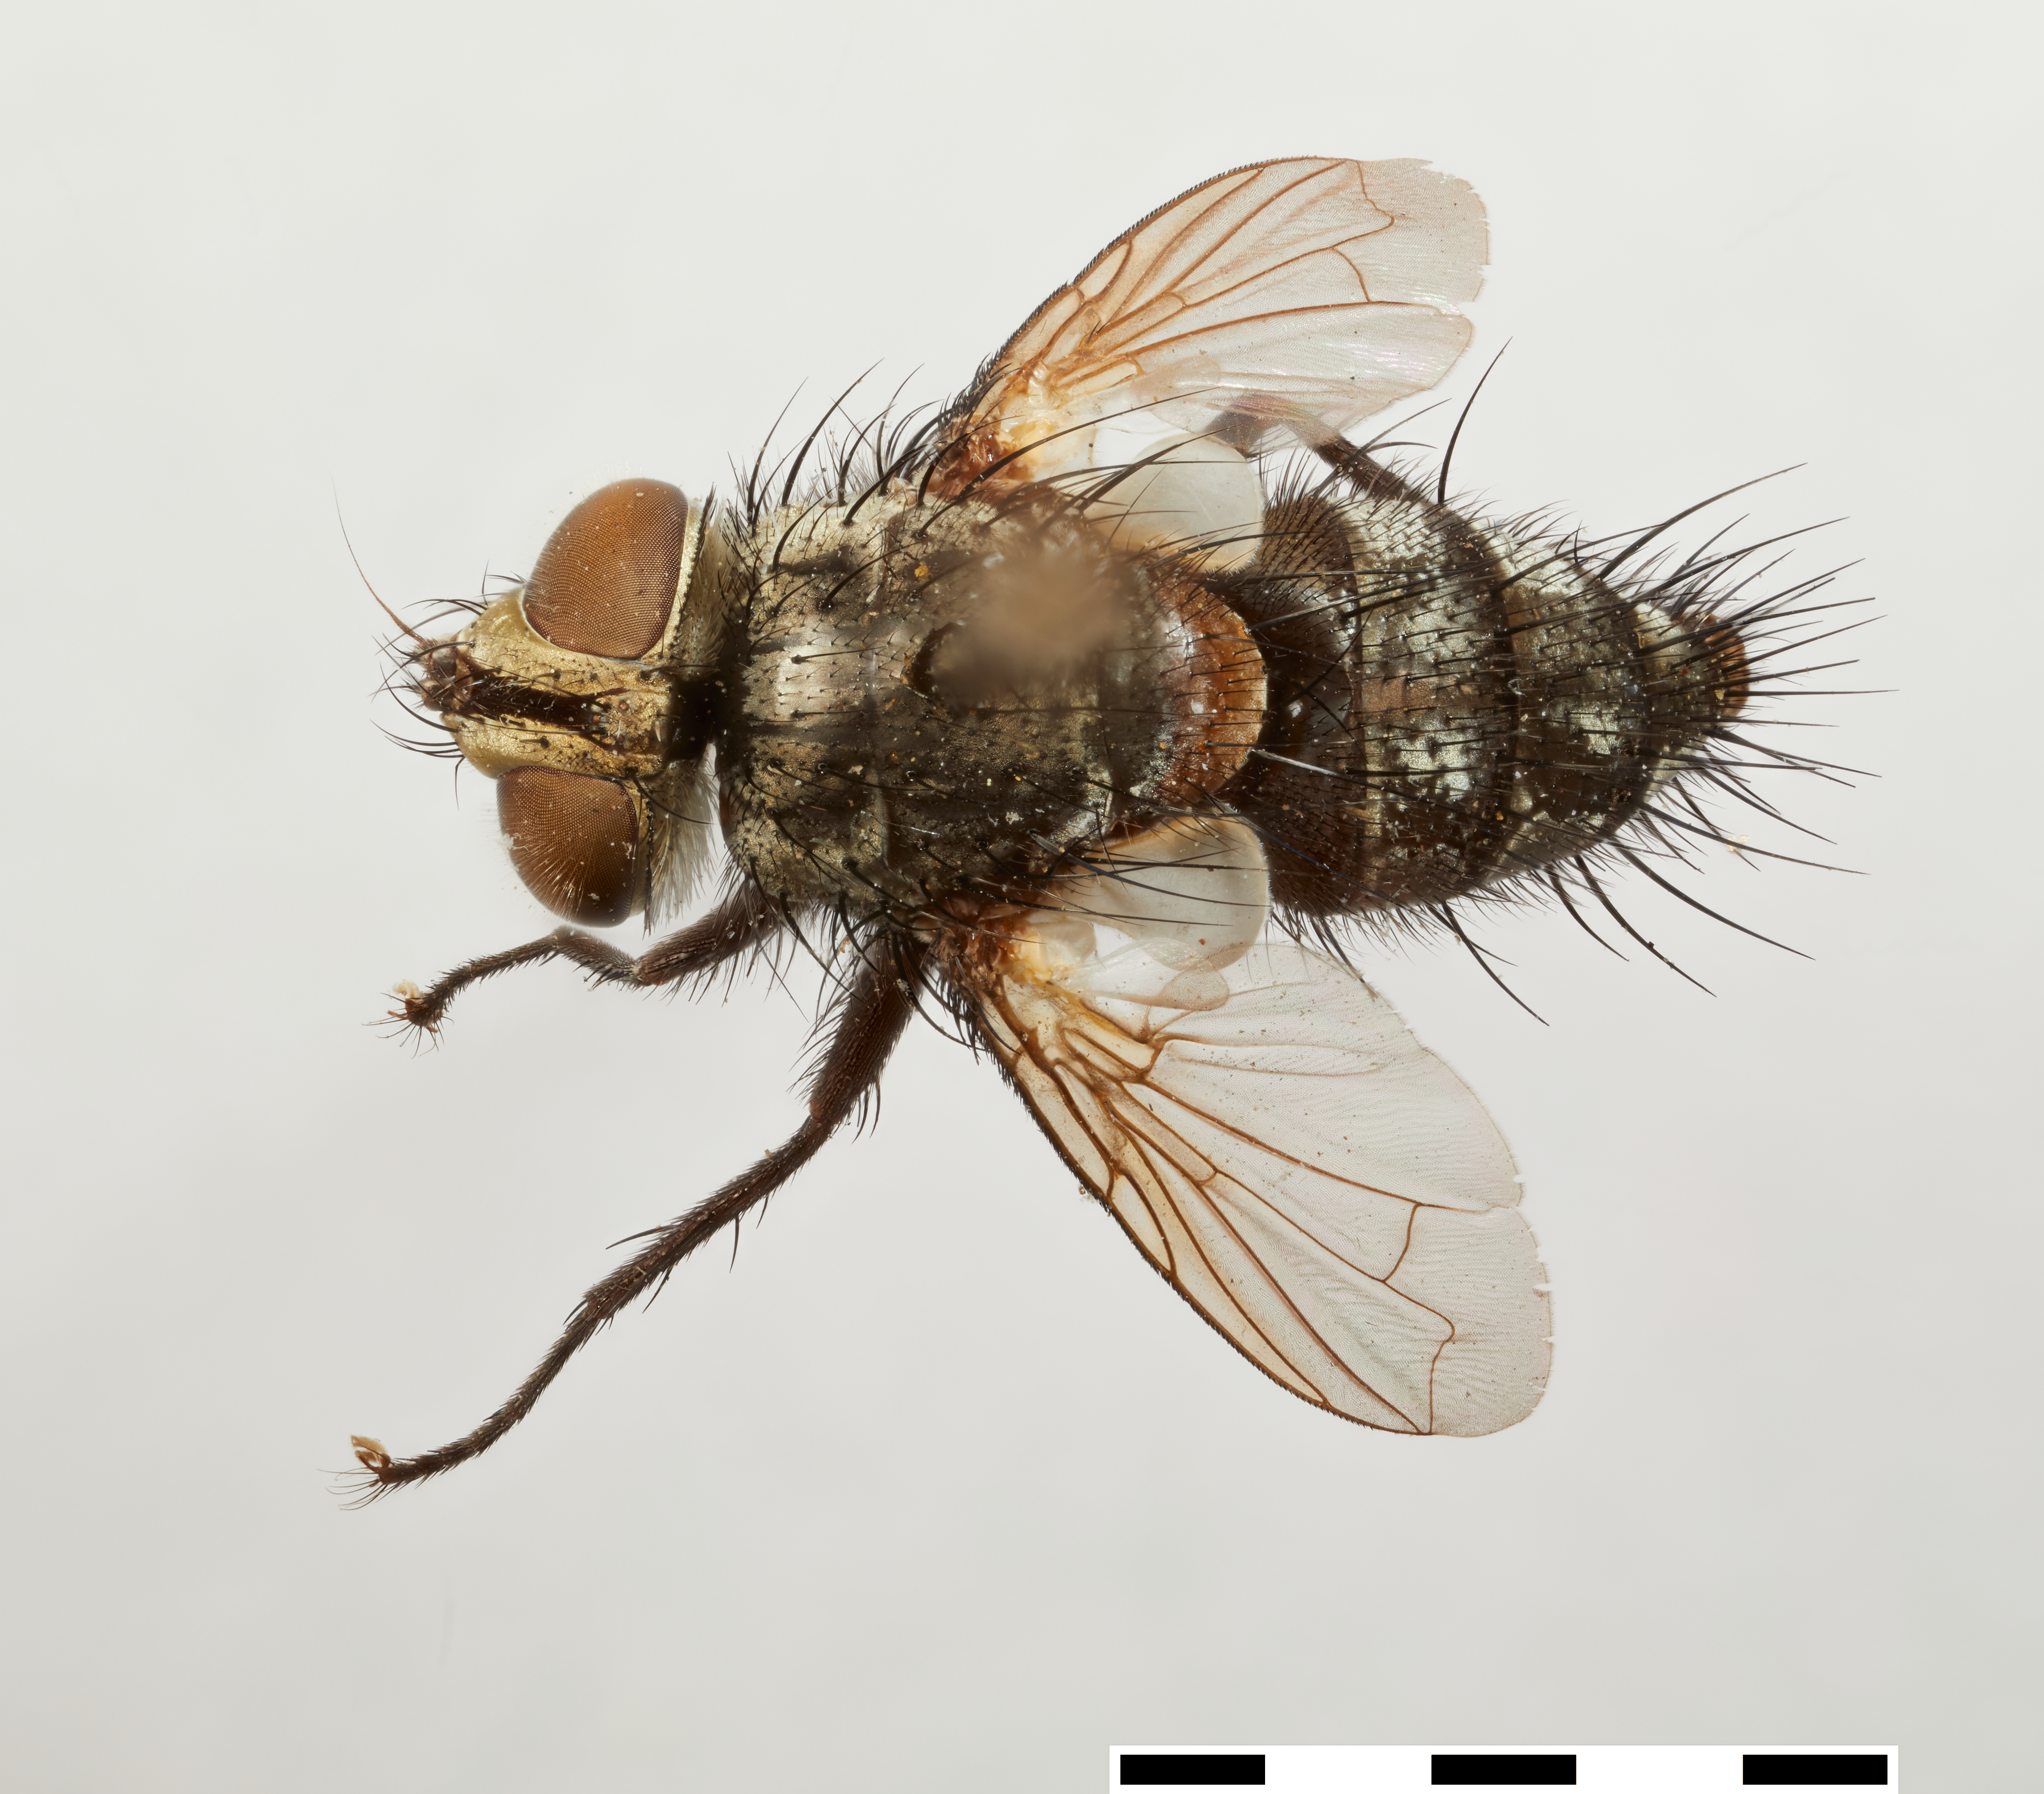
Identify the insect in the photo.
Zenillia crassiseta
